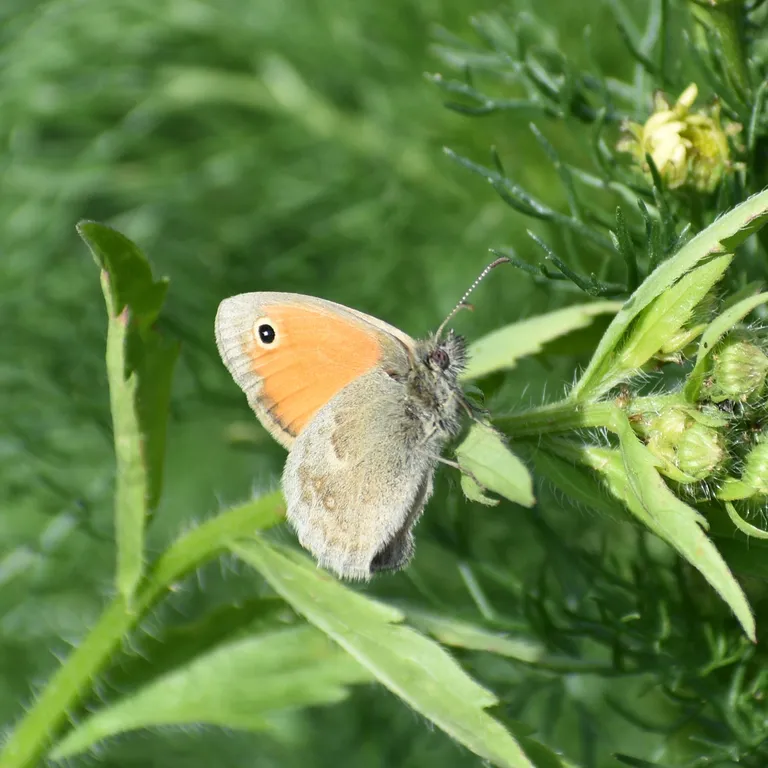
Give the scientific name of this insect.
Coenonympha pamphilus
